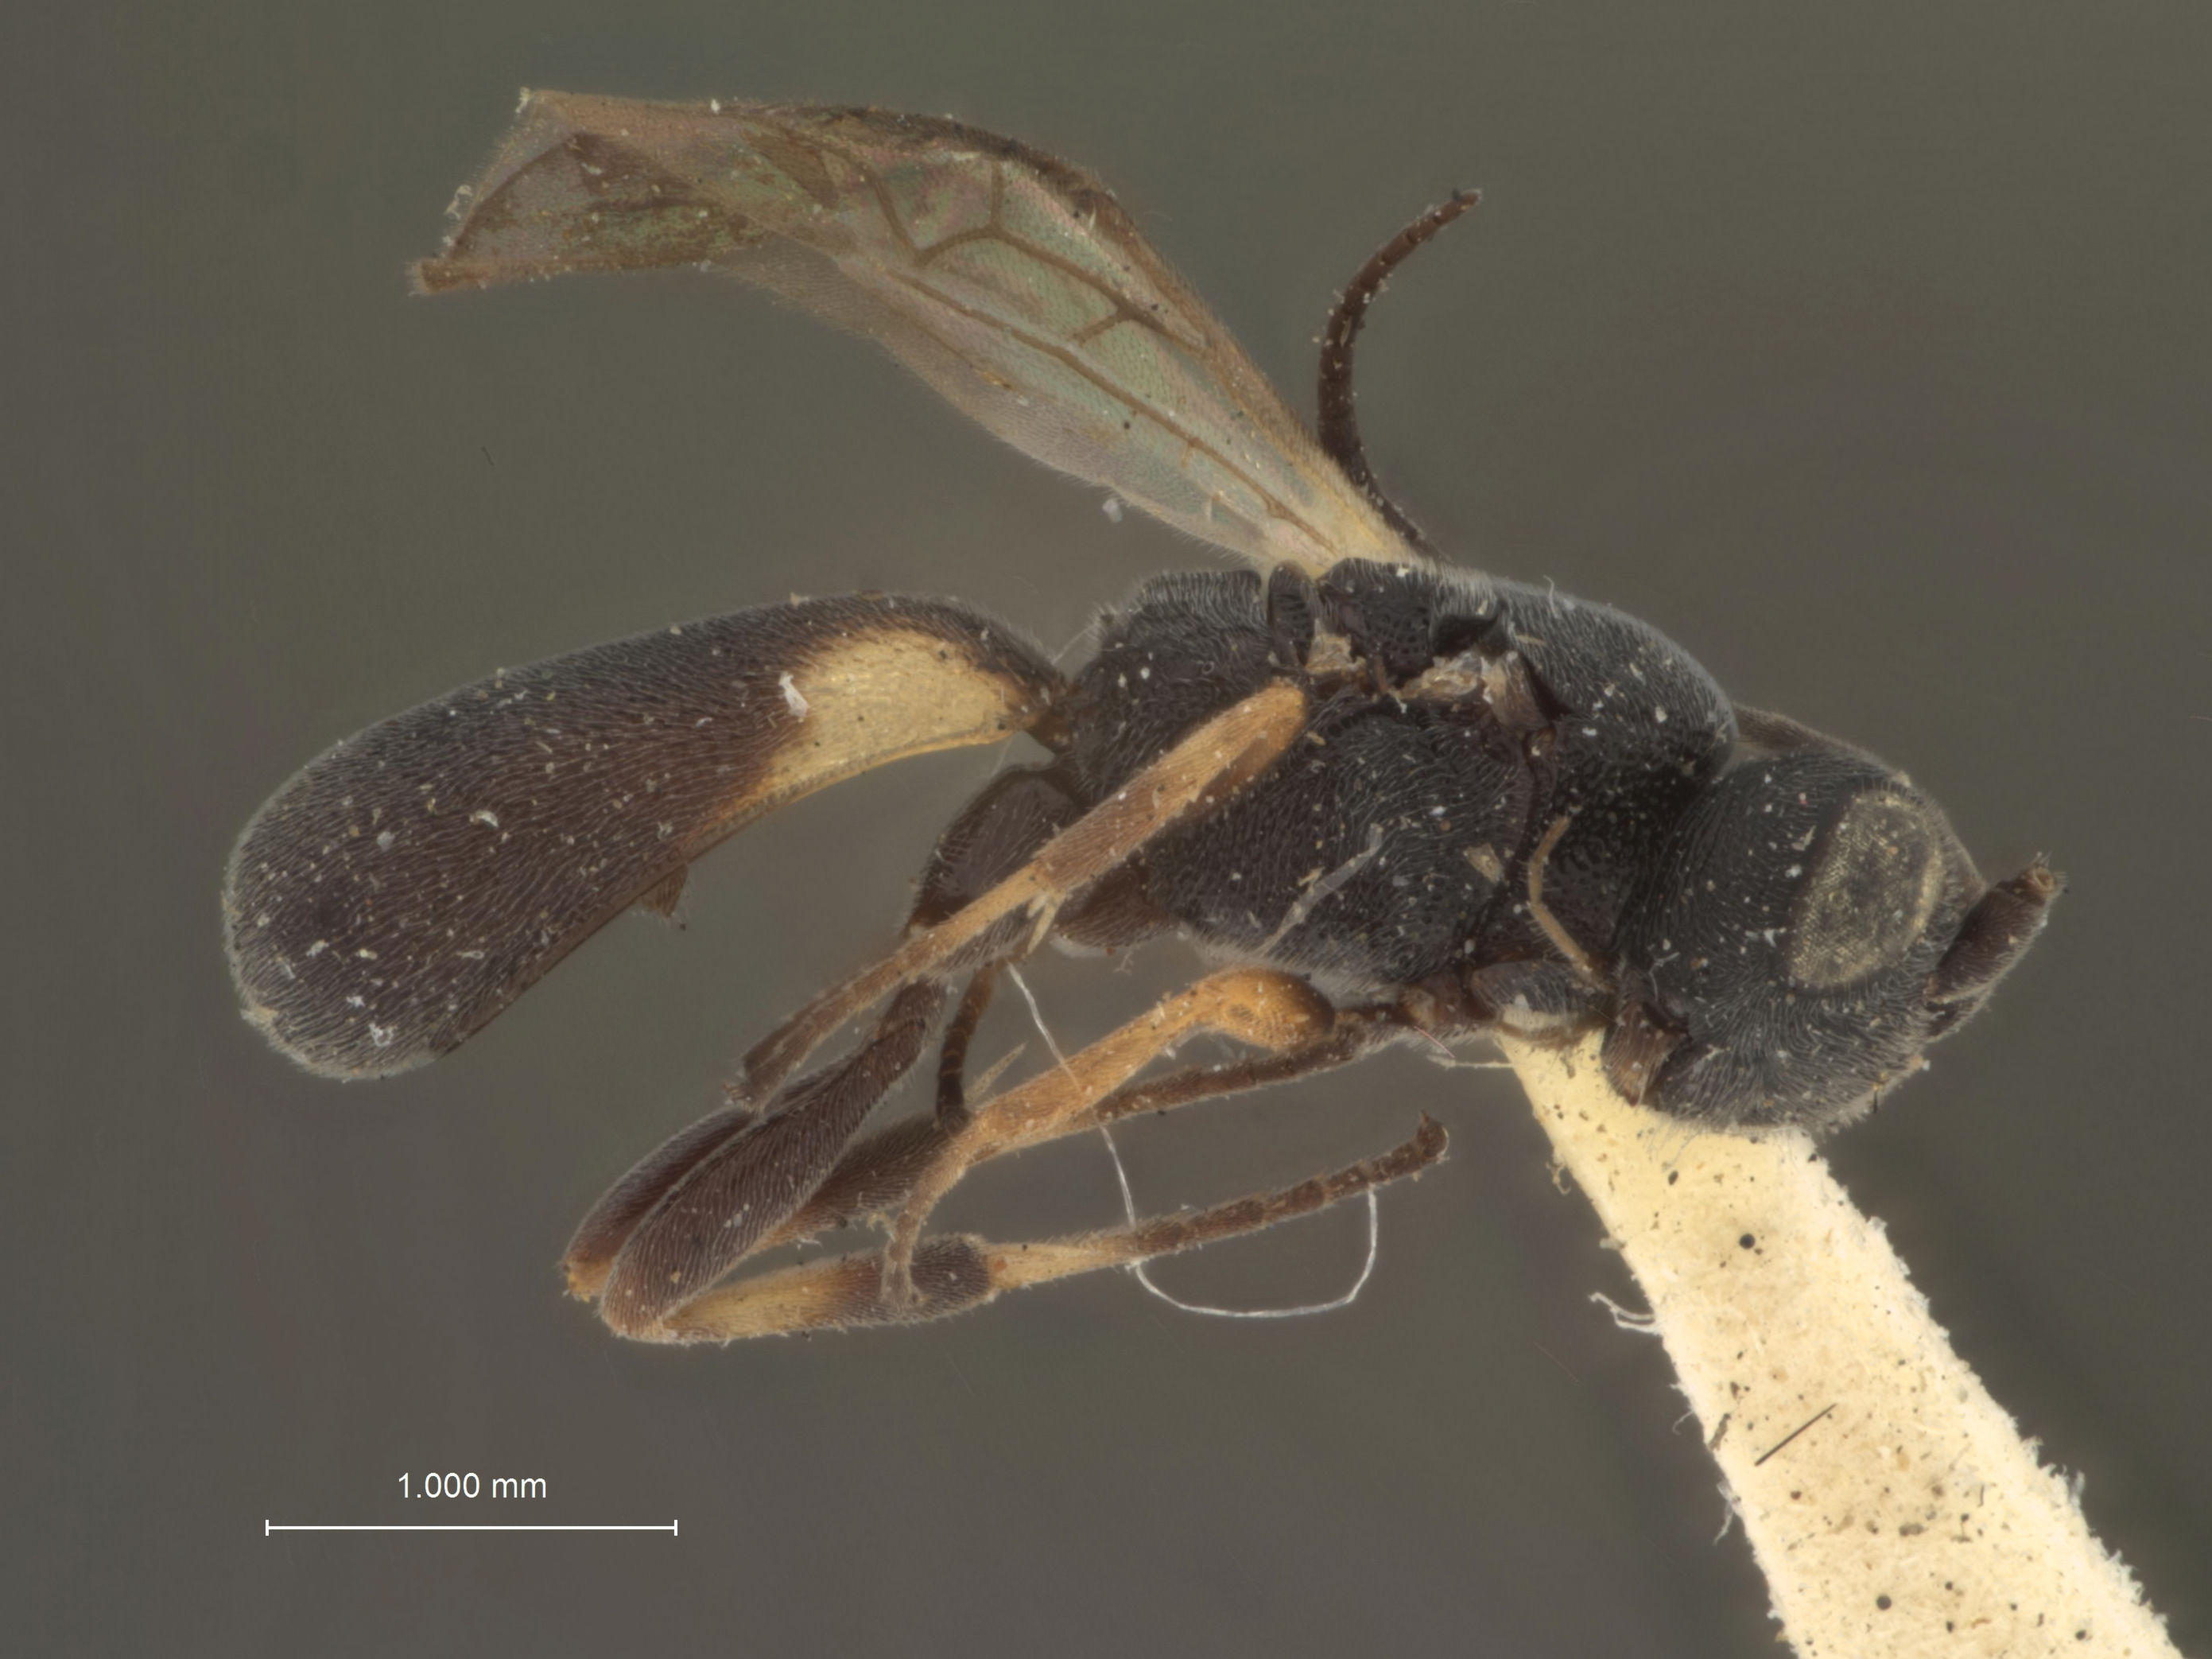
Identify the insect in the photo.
Chelonus konkaputus
